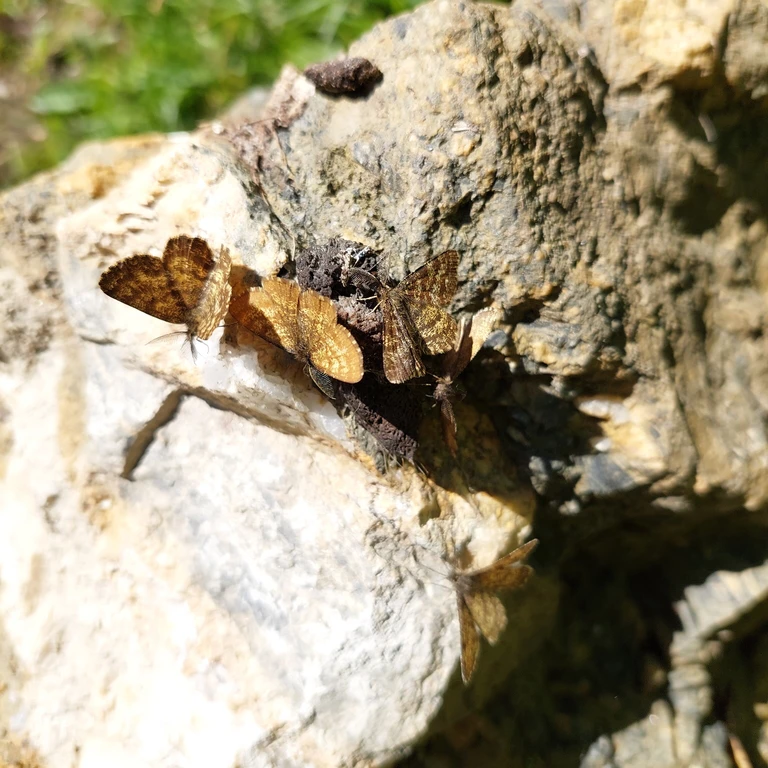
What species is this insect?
Ematurga atomaria
